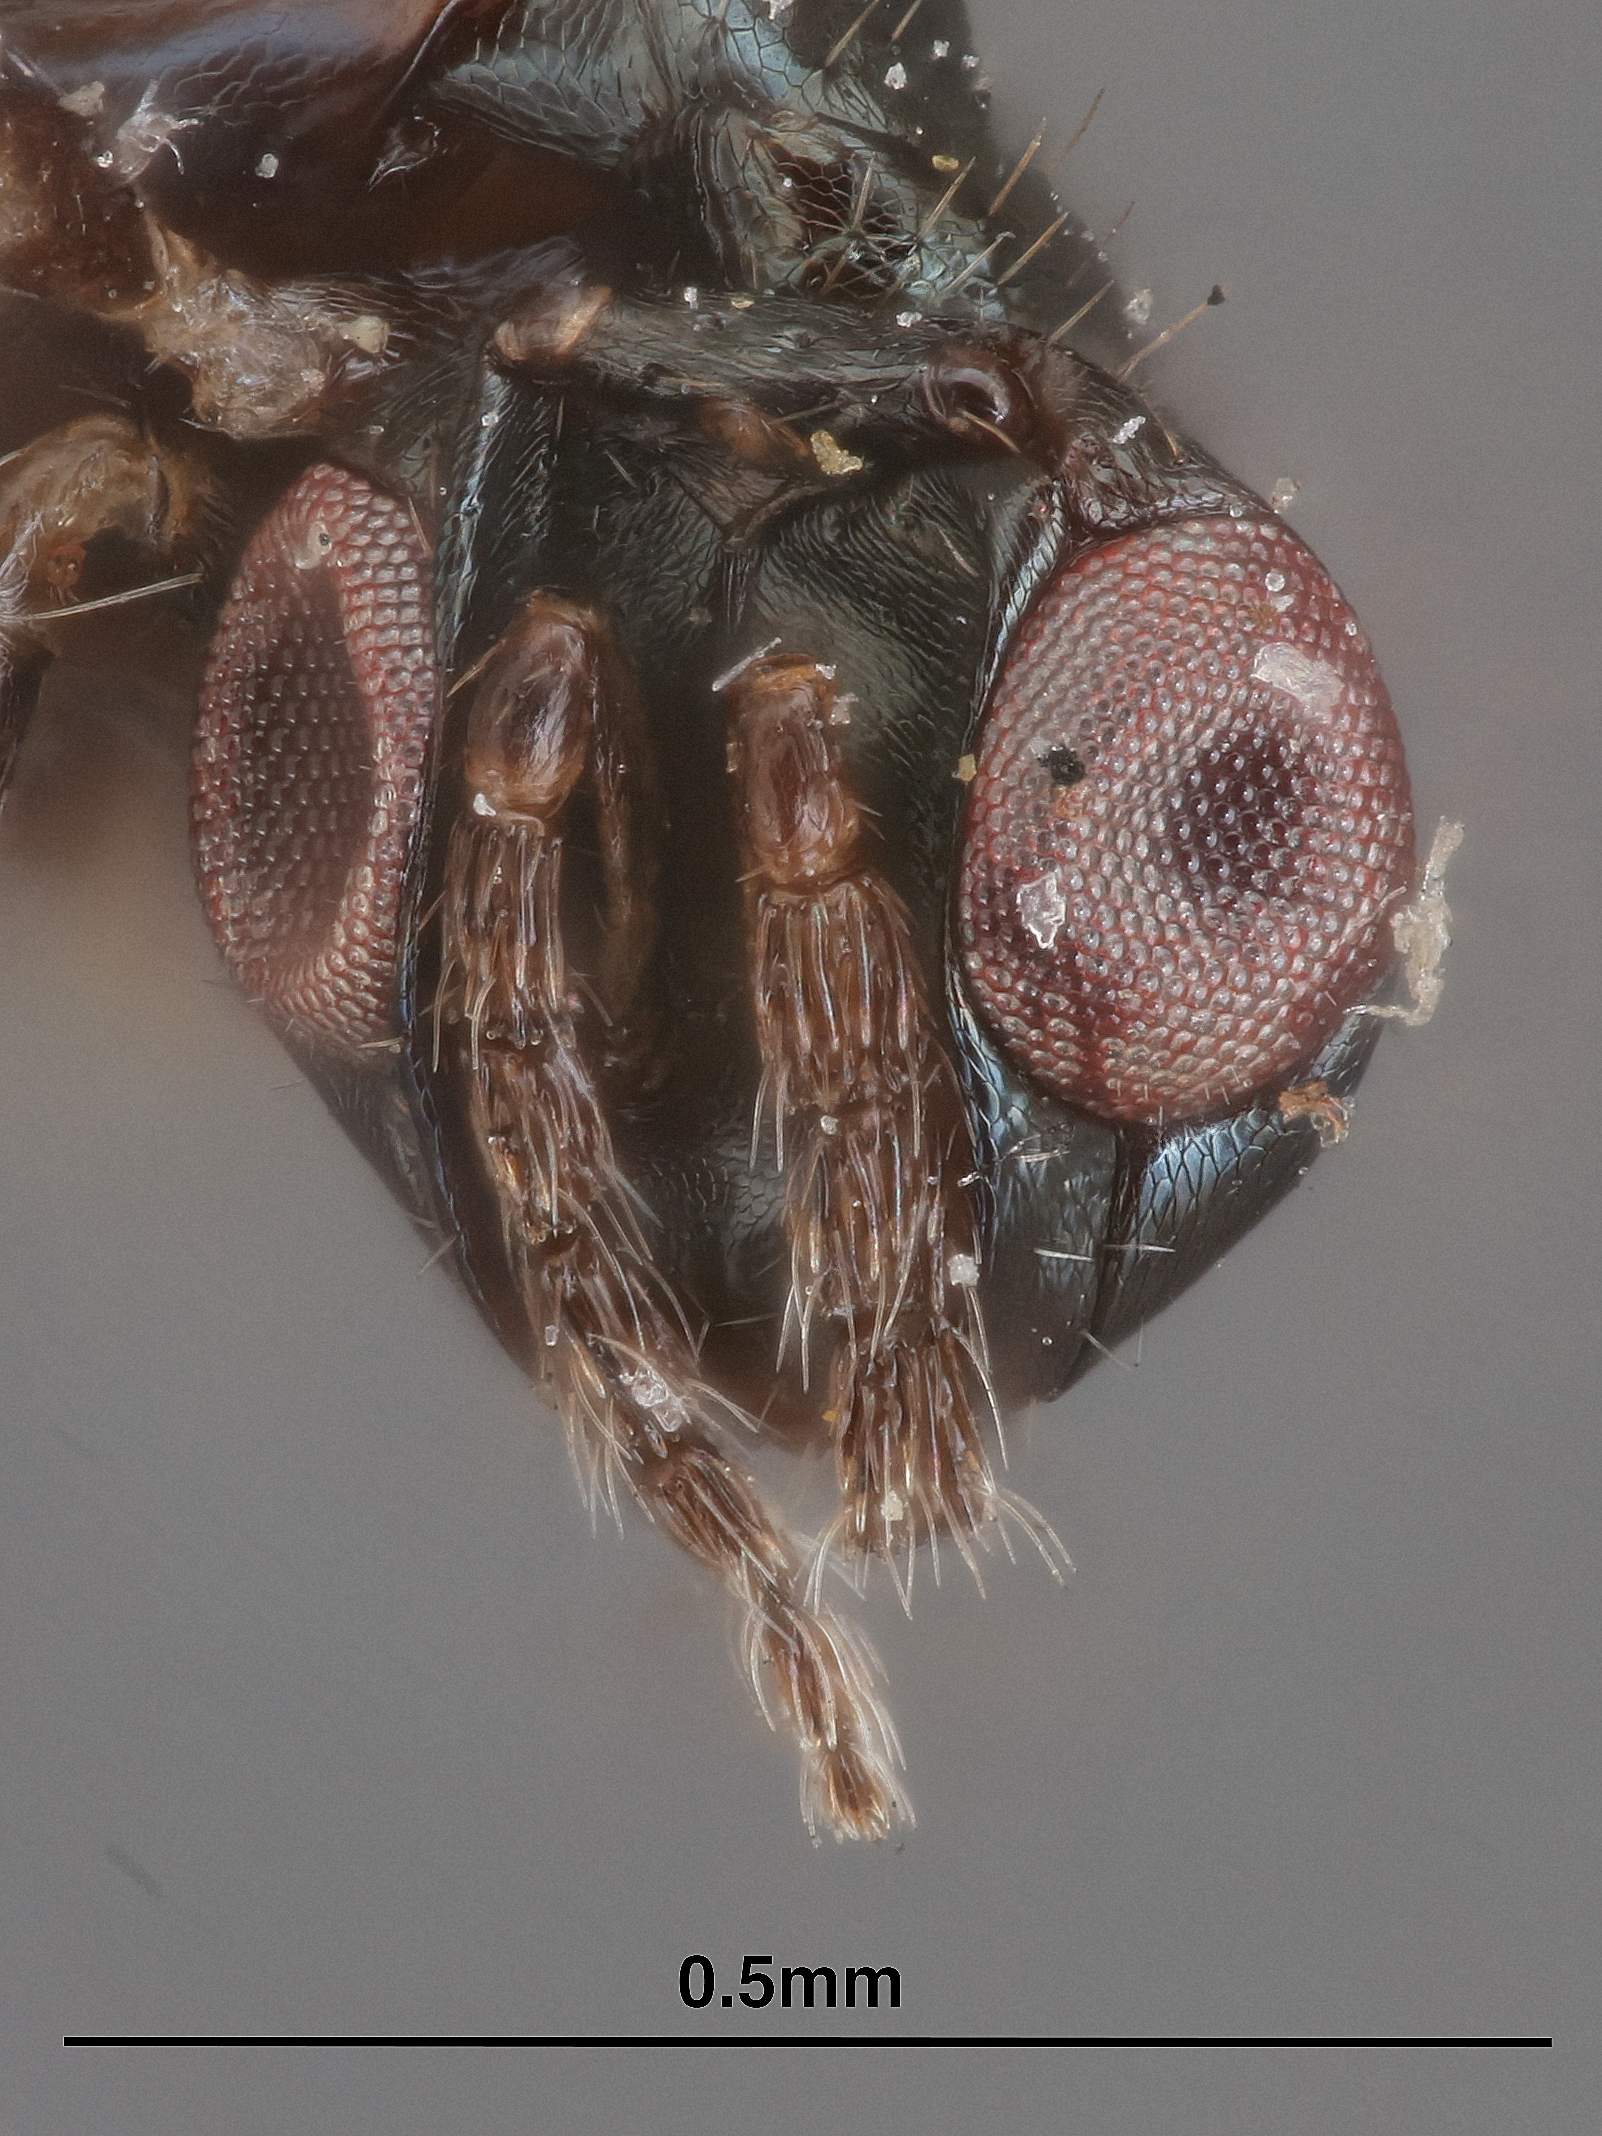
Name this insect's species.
Tetrastichus detrimentosus
